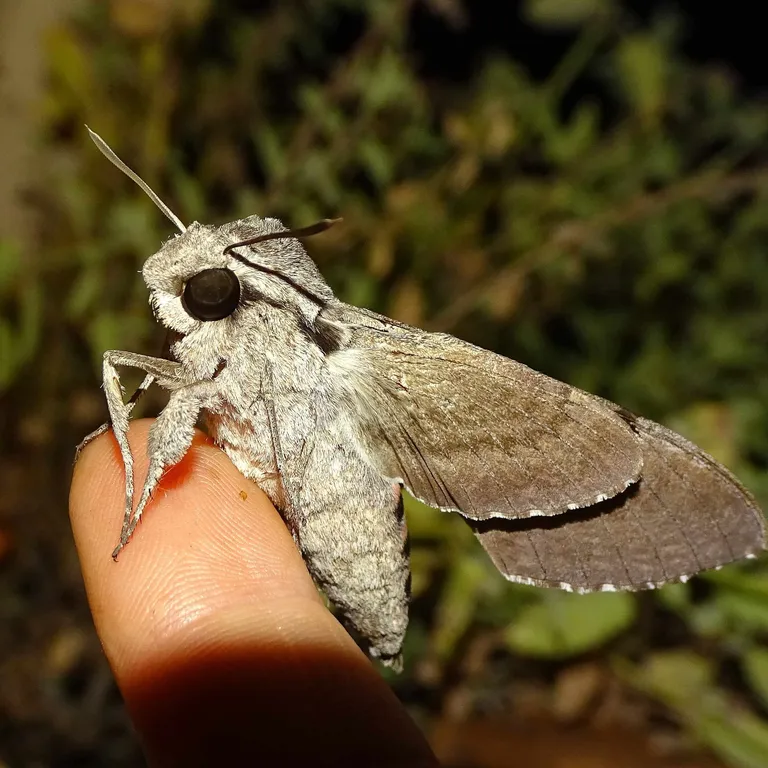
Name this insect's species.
Agrius convolvuli
